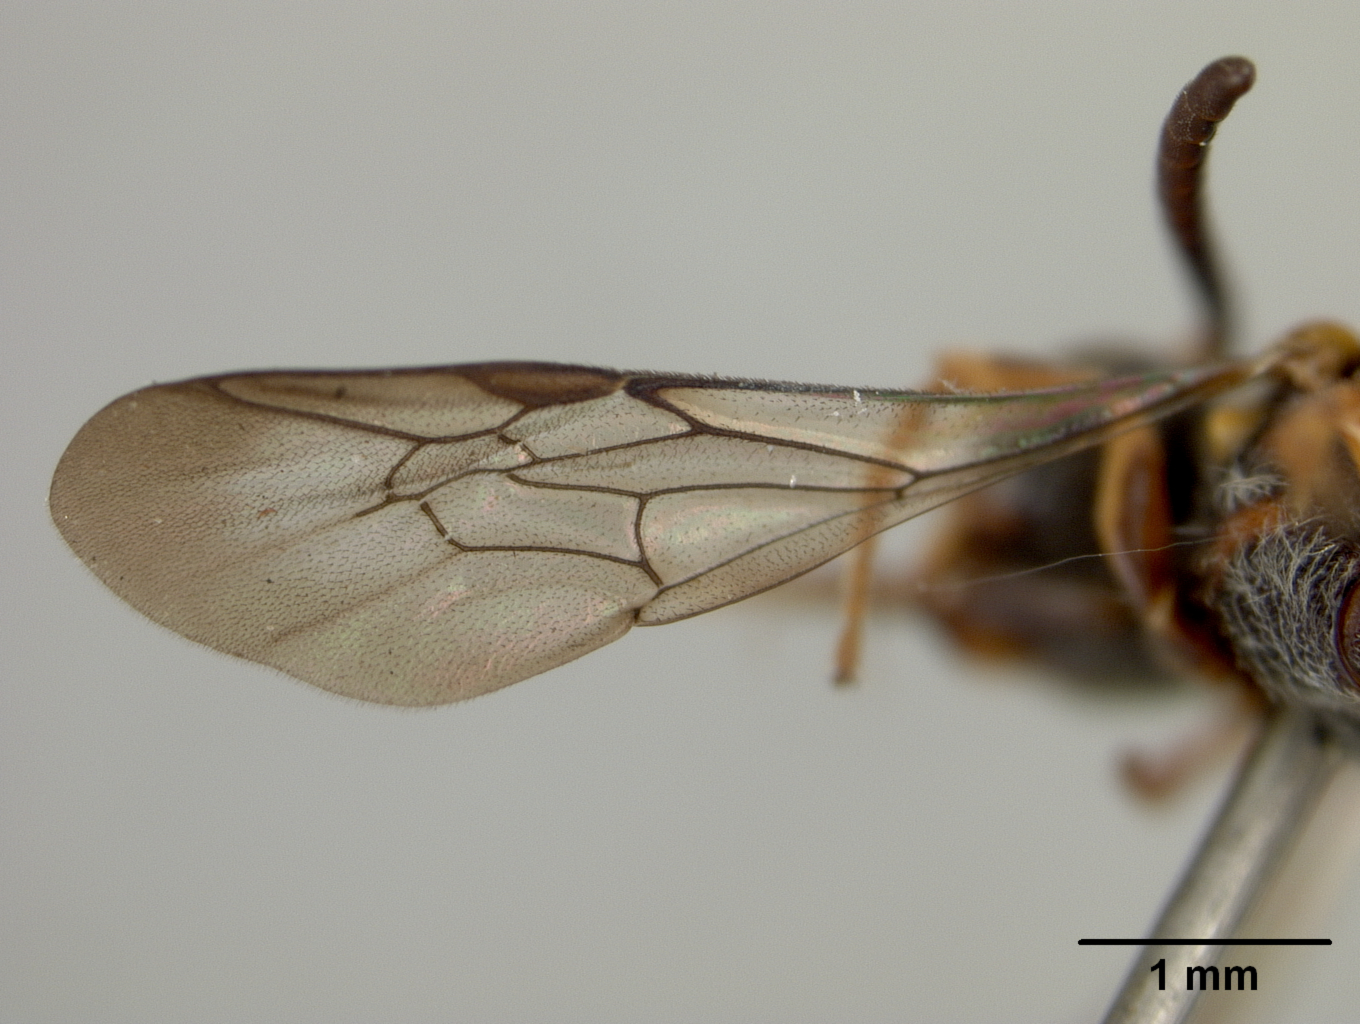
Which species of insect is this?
Nomada pervasor
